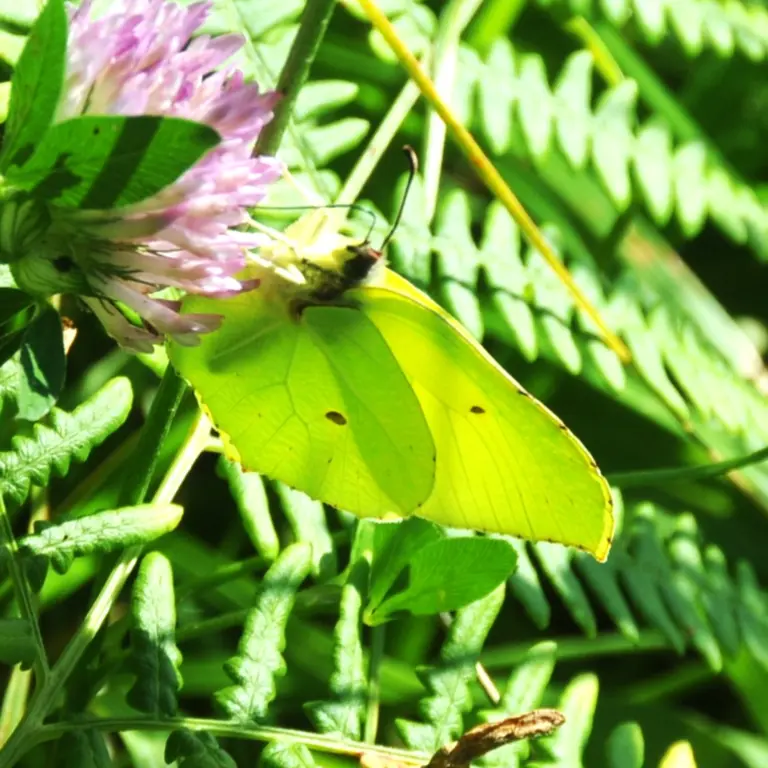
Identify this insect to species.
Gonepteryx rhamni
